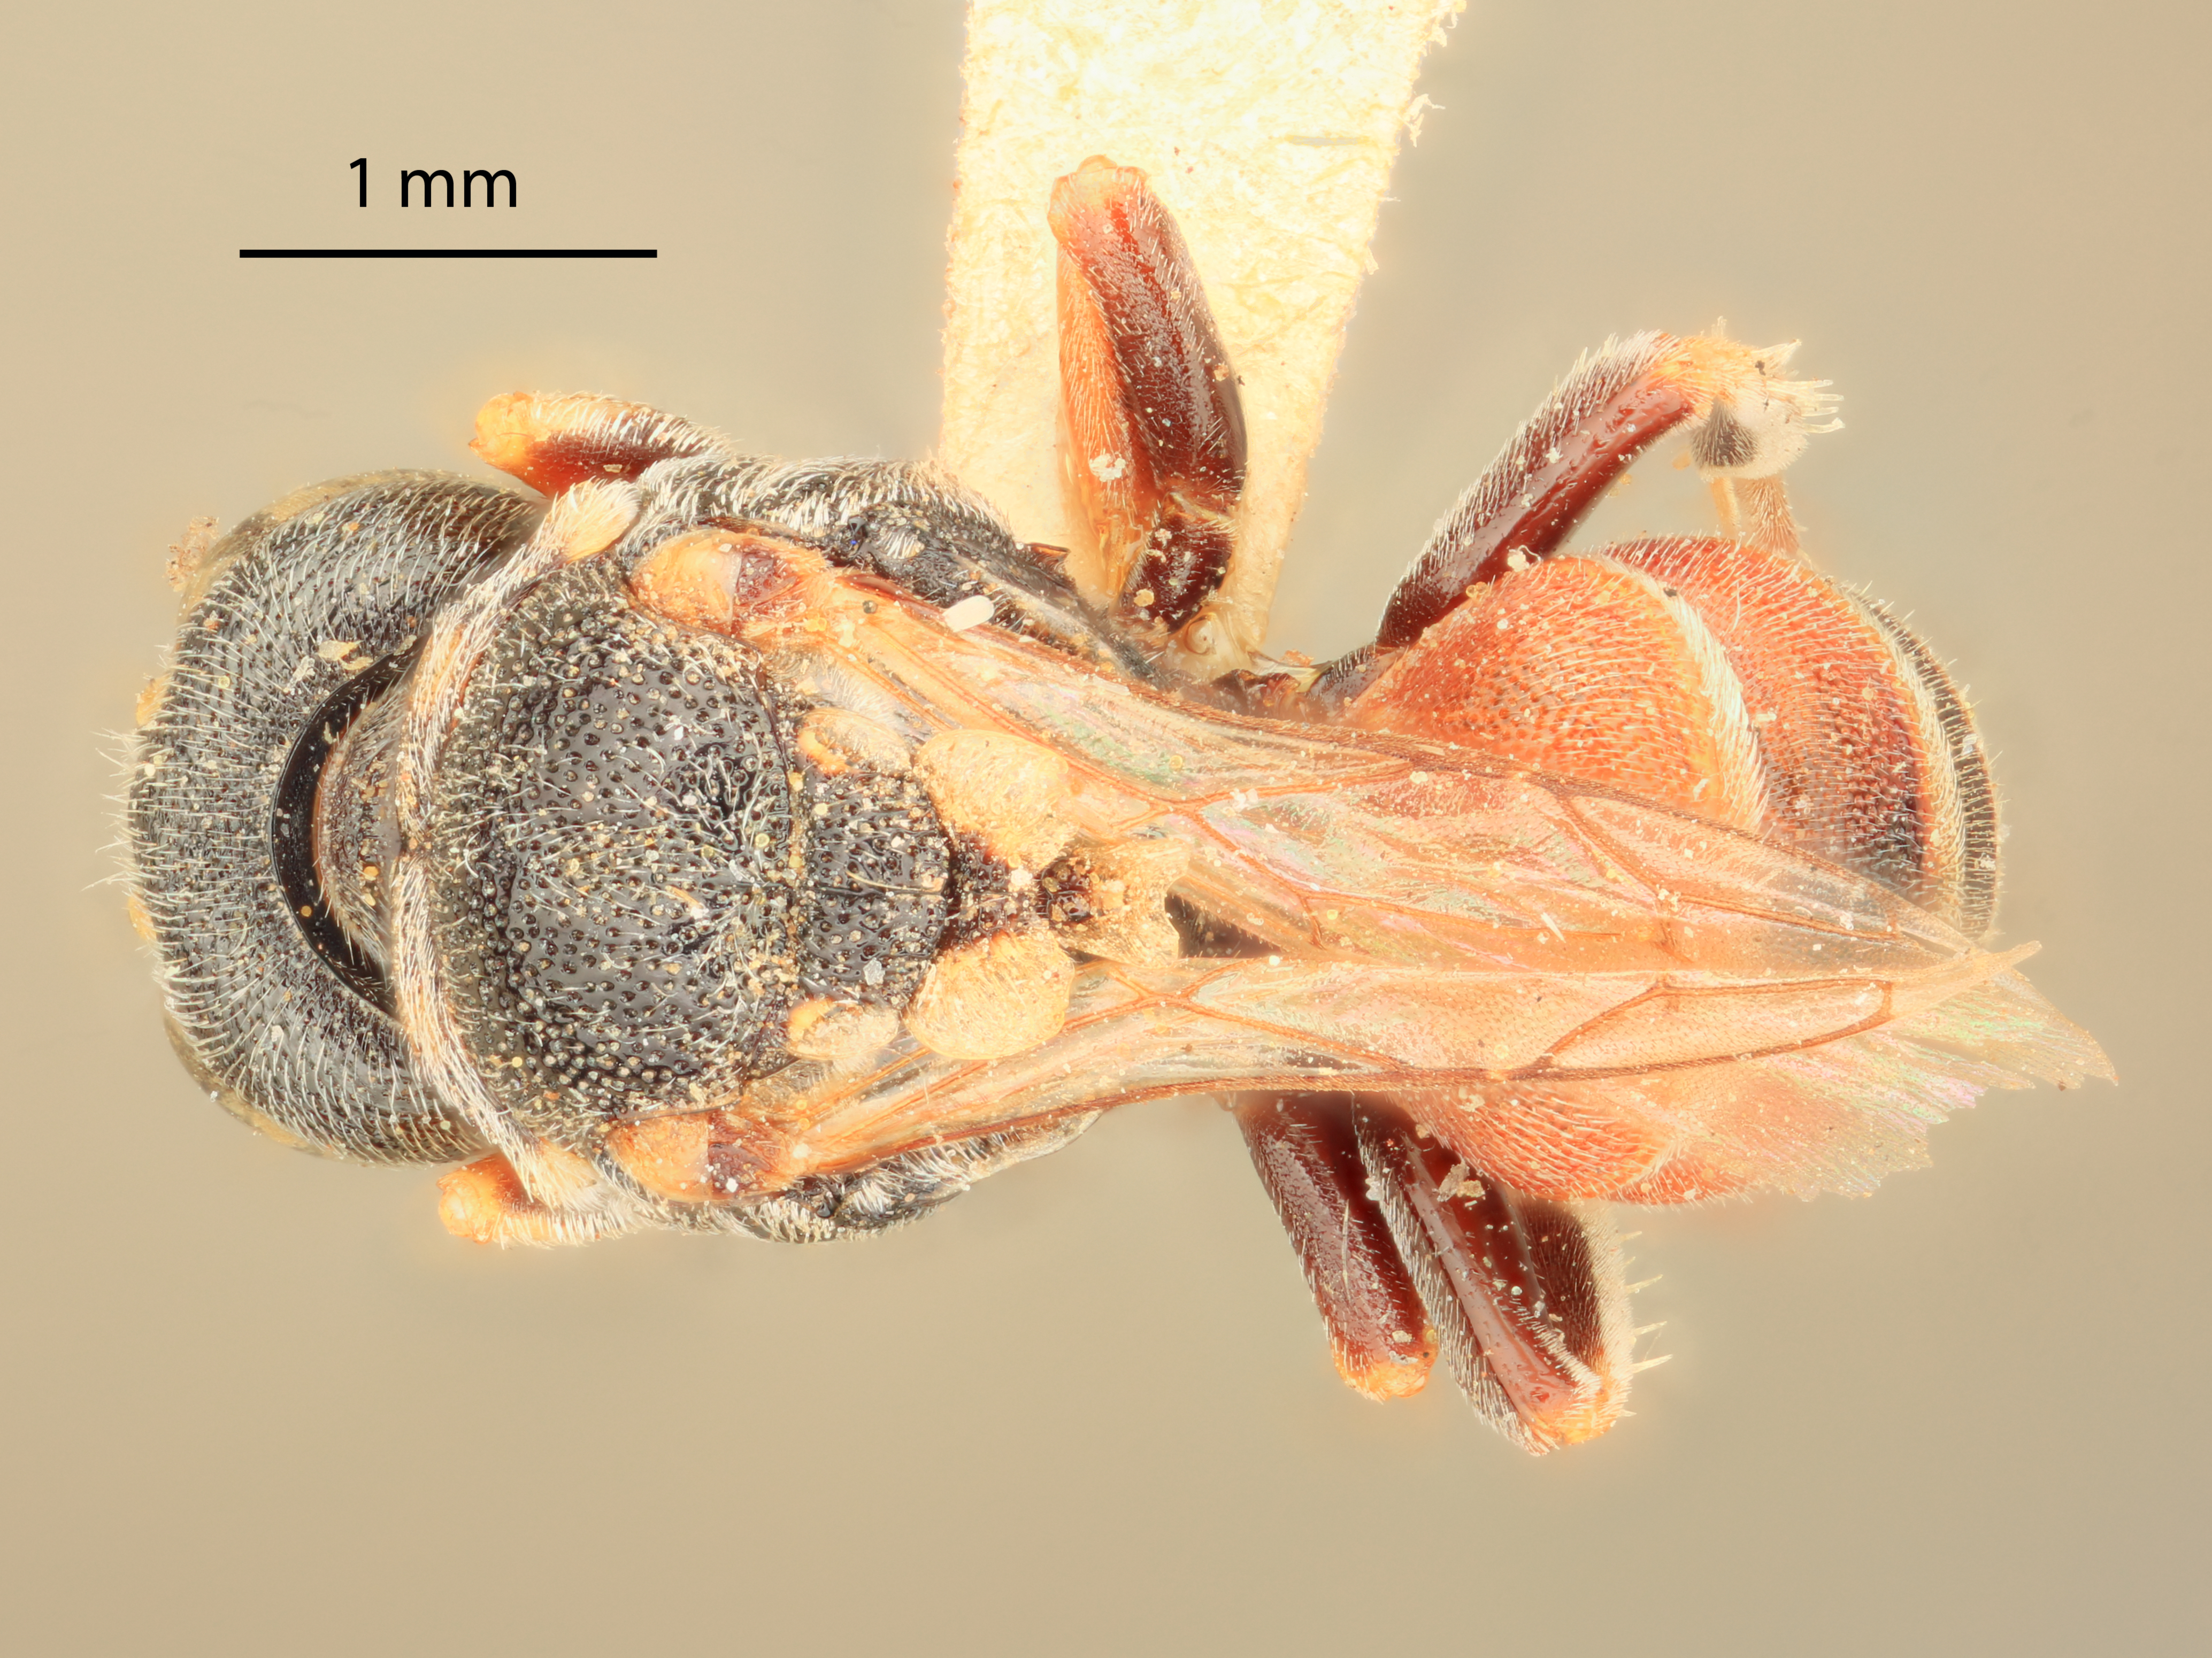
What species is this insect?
Oxybelus abdominalis
